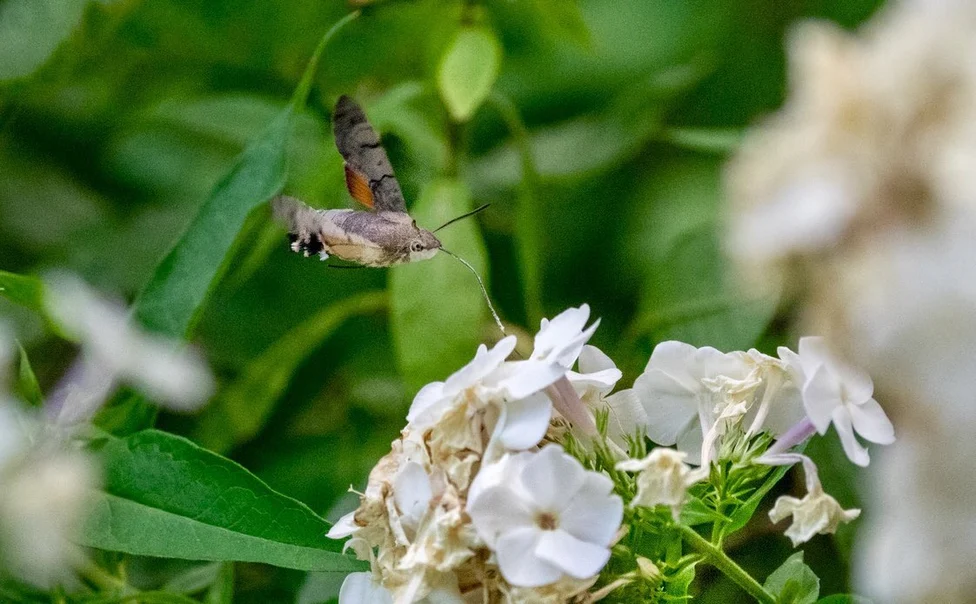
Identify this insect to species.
Macroglossum stellatarum
